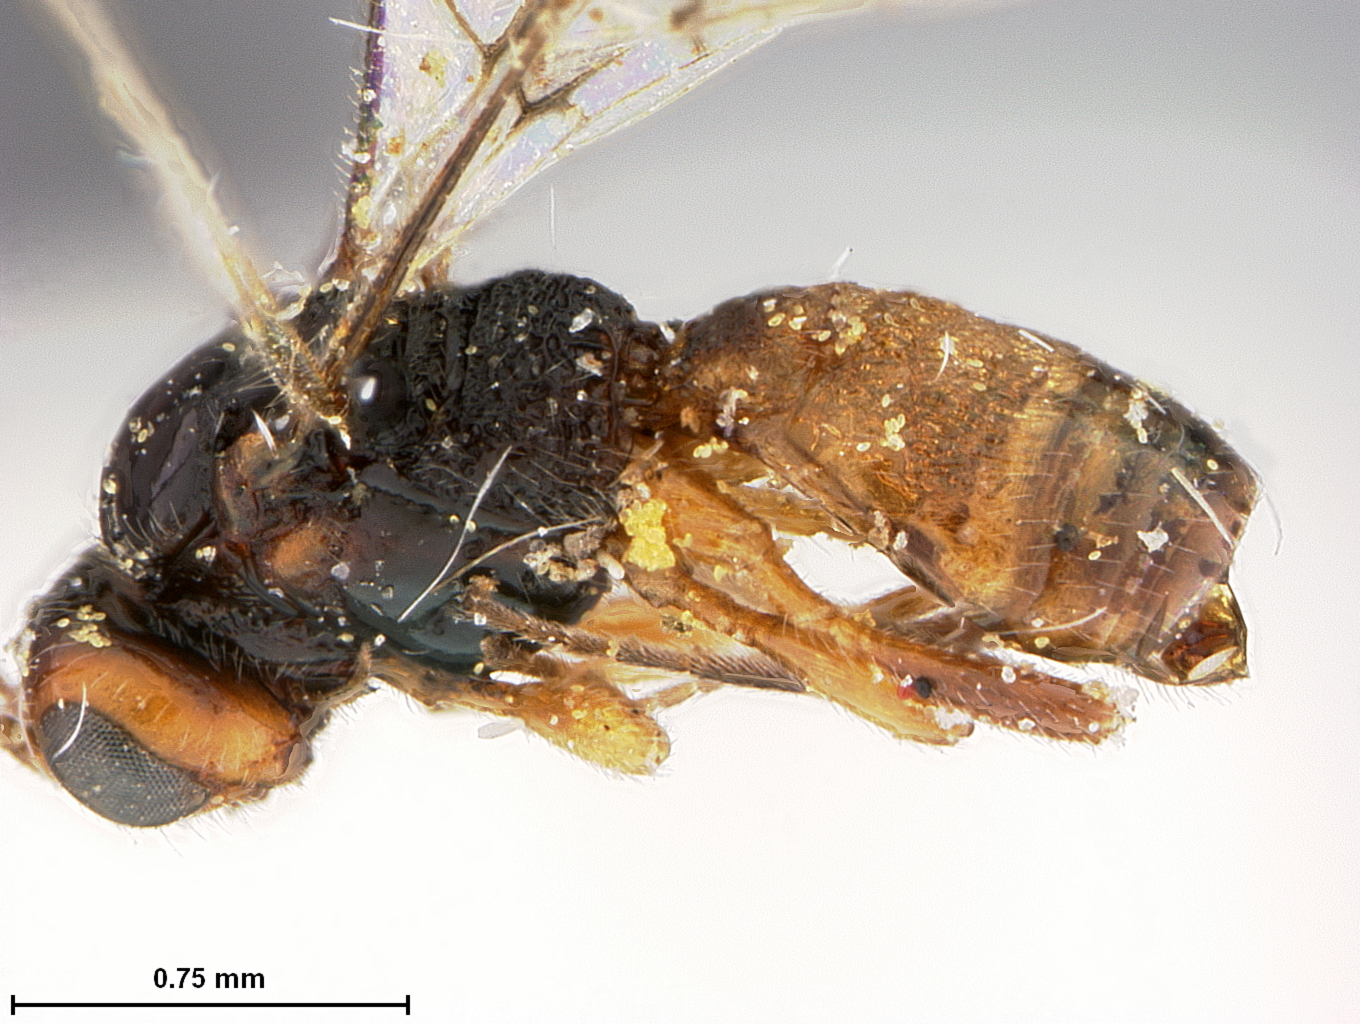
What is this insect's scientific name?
Opius resupinus
